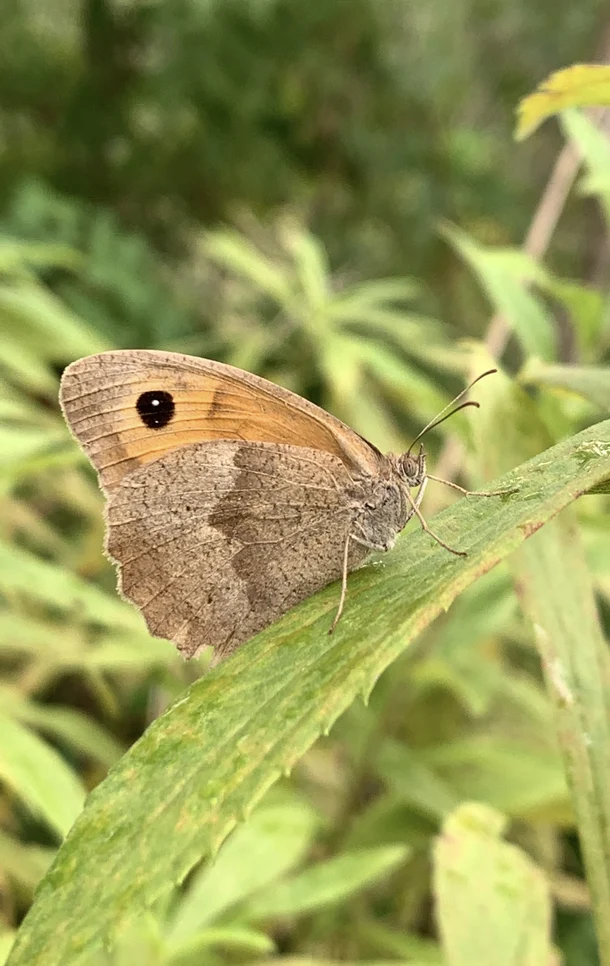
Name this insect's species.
Maniola jurtina
